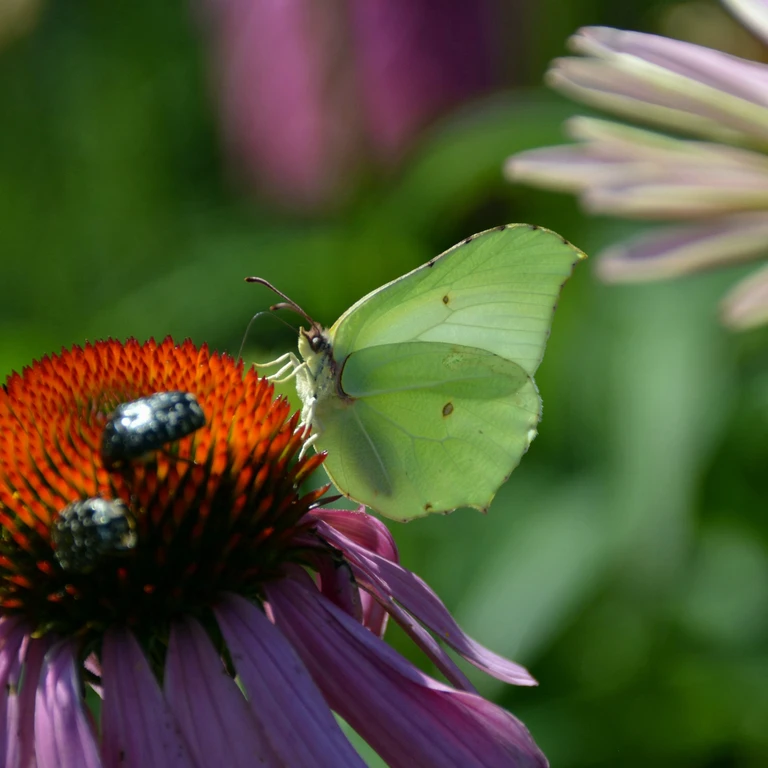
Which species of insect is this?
Gonepteryx rhamni
